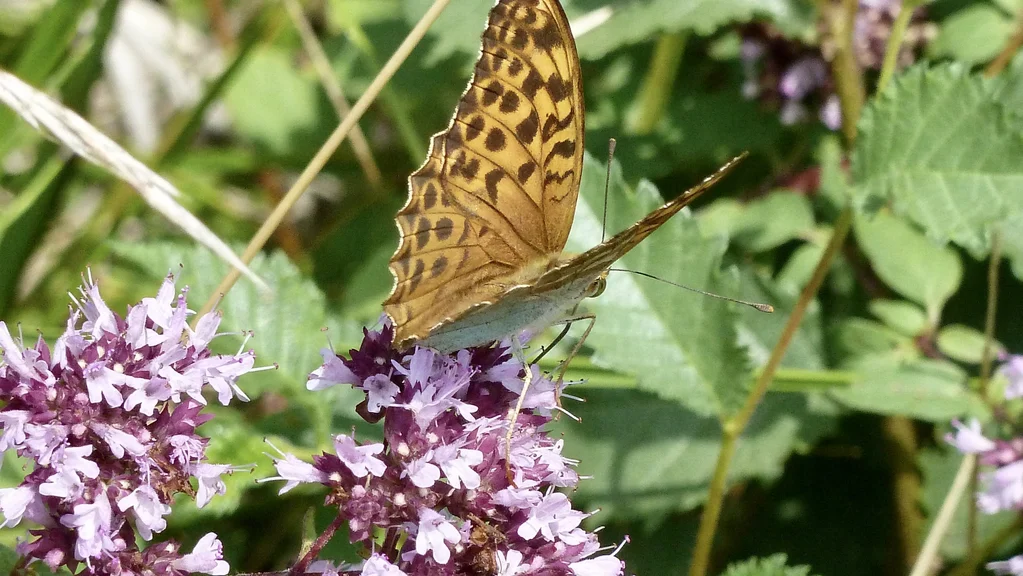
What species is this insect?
Argynnis paphia
